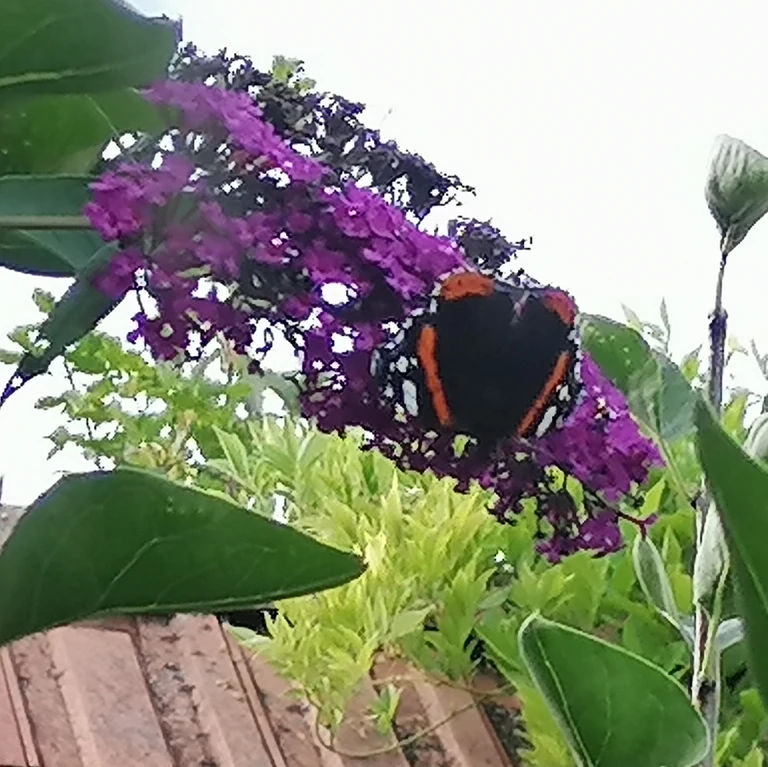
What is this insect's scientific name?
Vanessa atalanta
